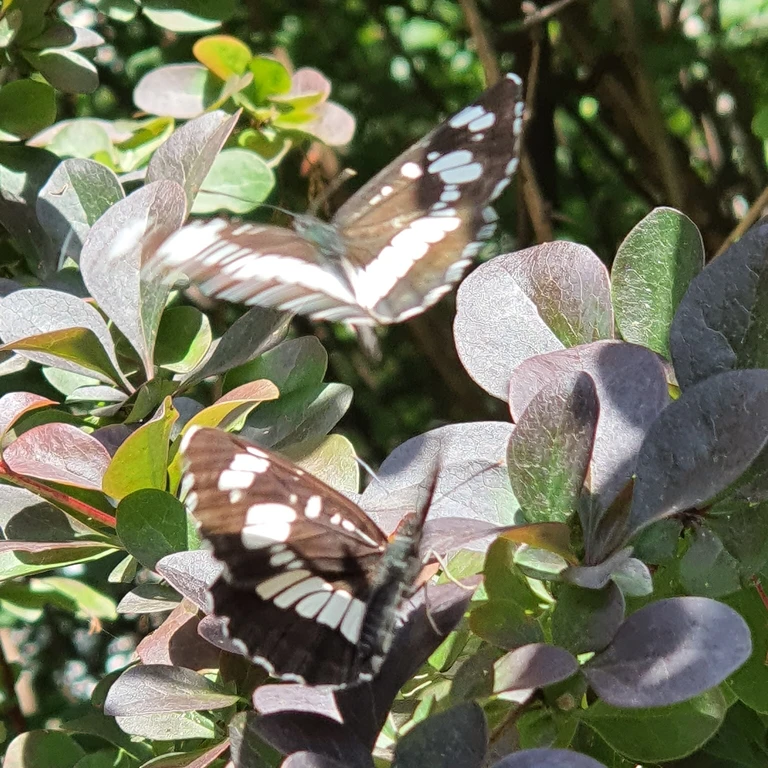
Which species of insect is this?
Neptis rivularis
